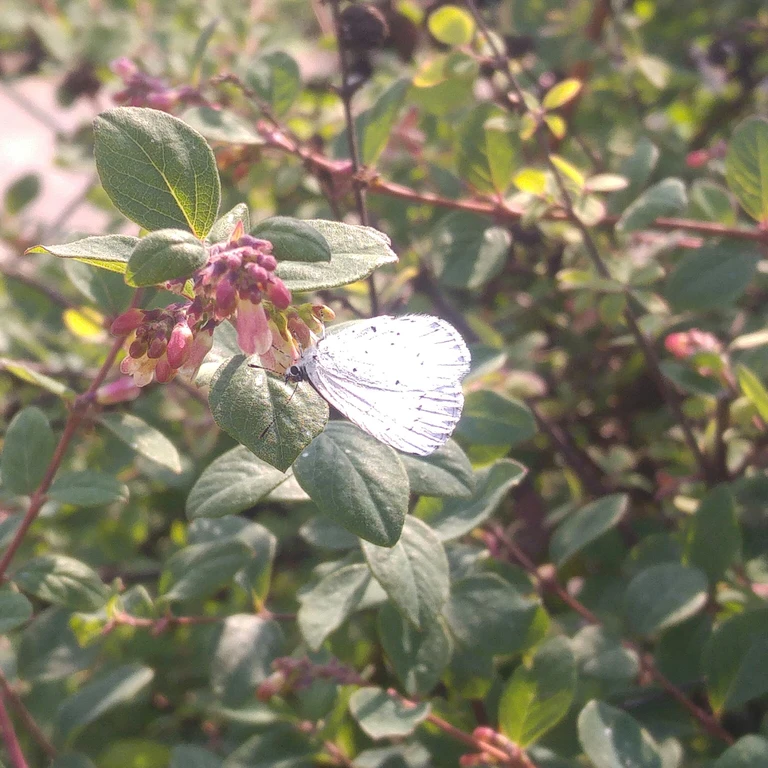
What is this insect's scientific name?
Celastrina argiolus
